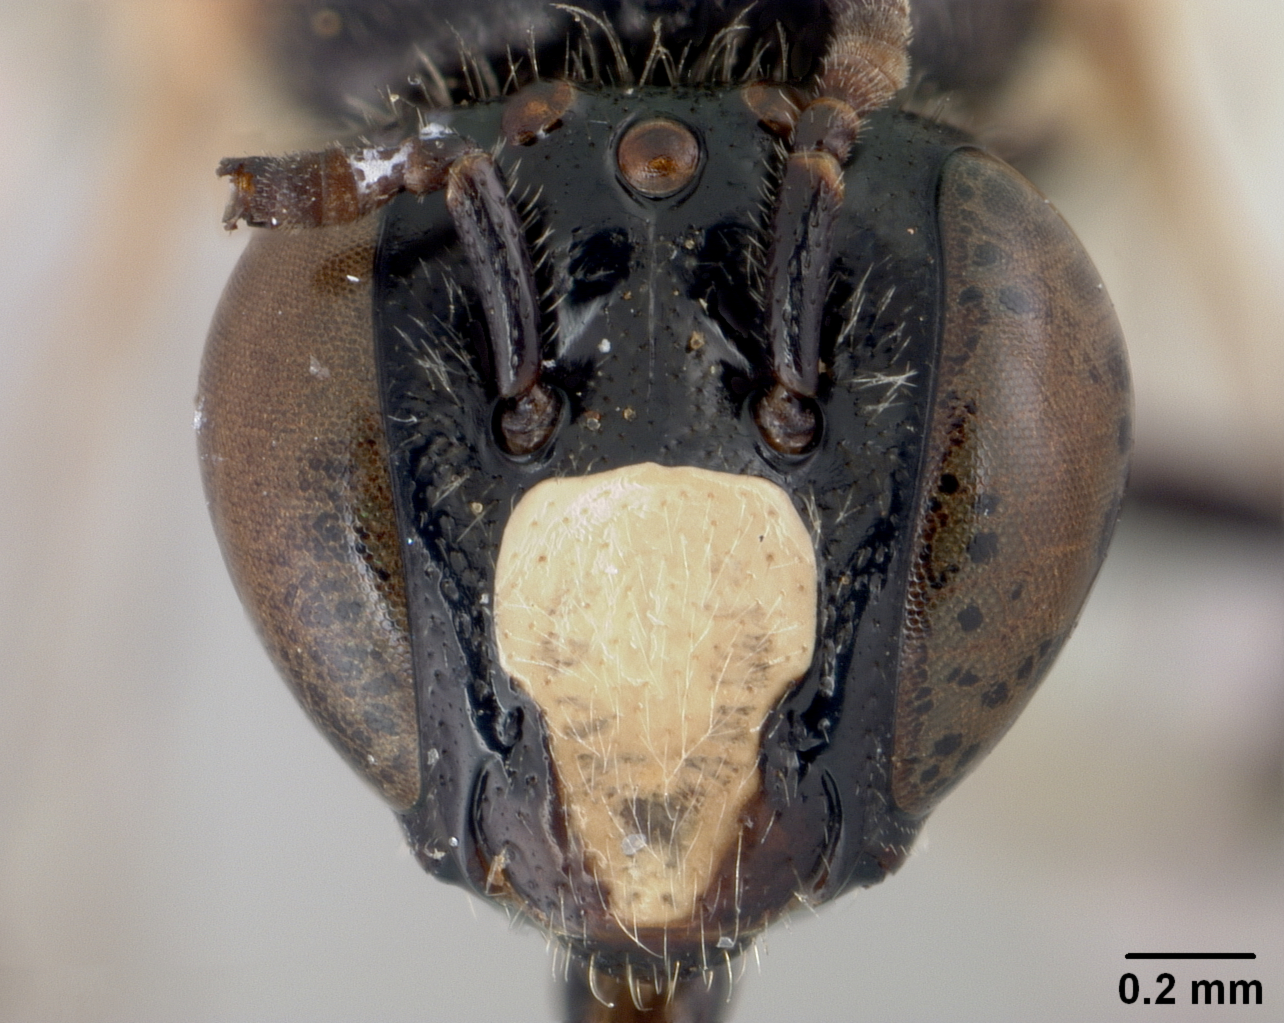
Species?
Allodape diminuta
